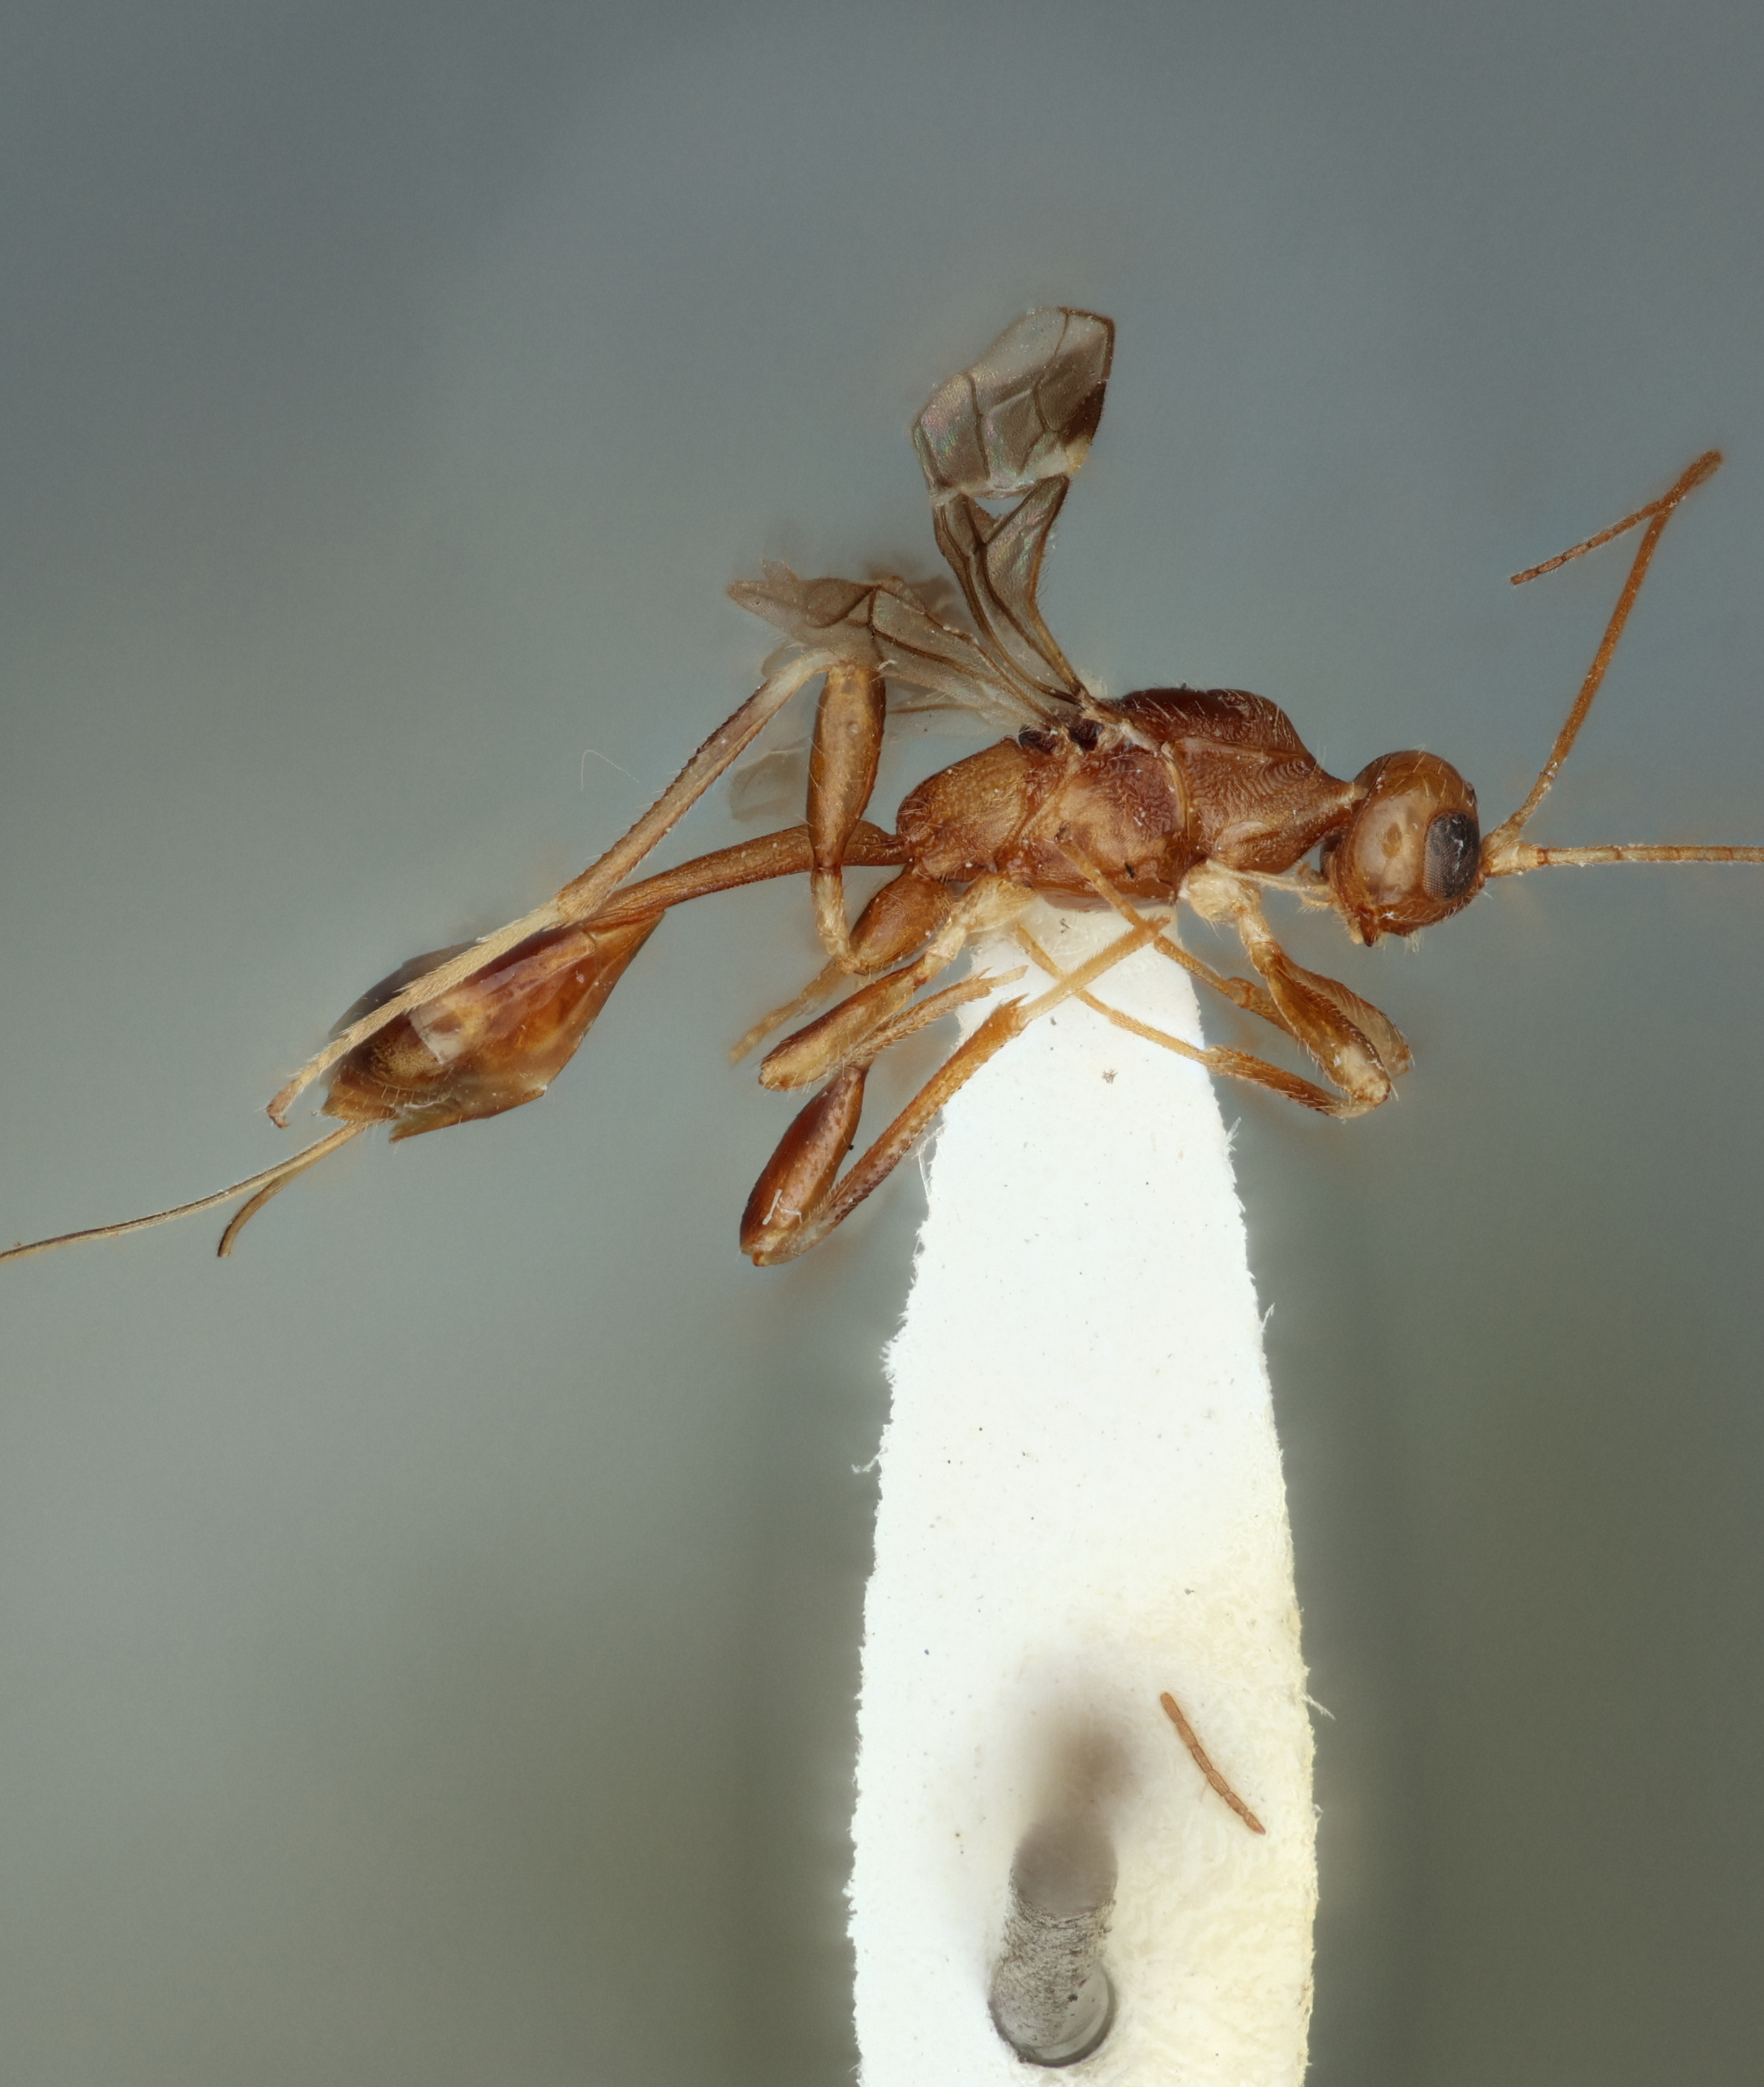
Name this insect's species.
Spathius elegans
